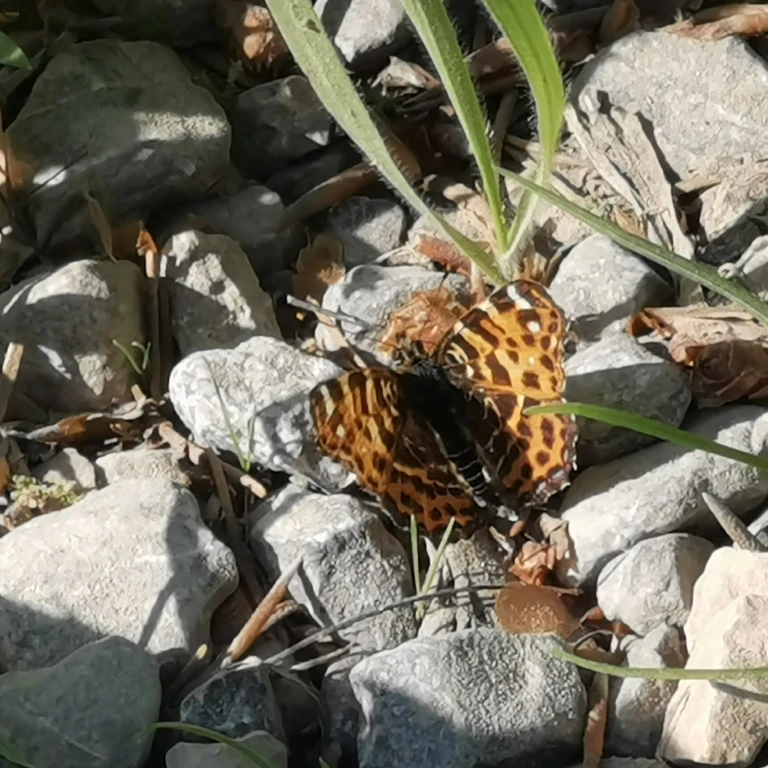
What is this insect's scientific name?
Araschnia levana
